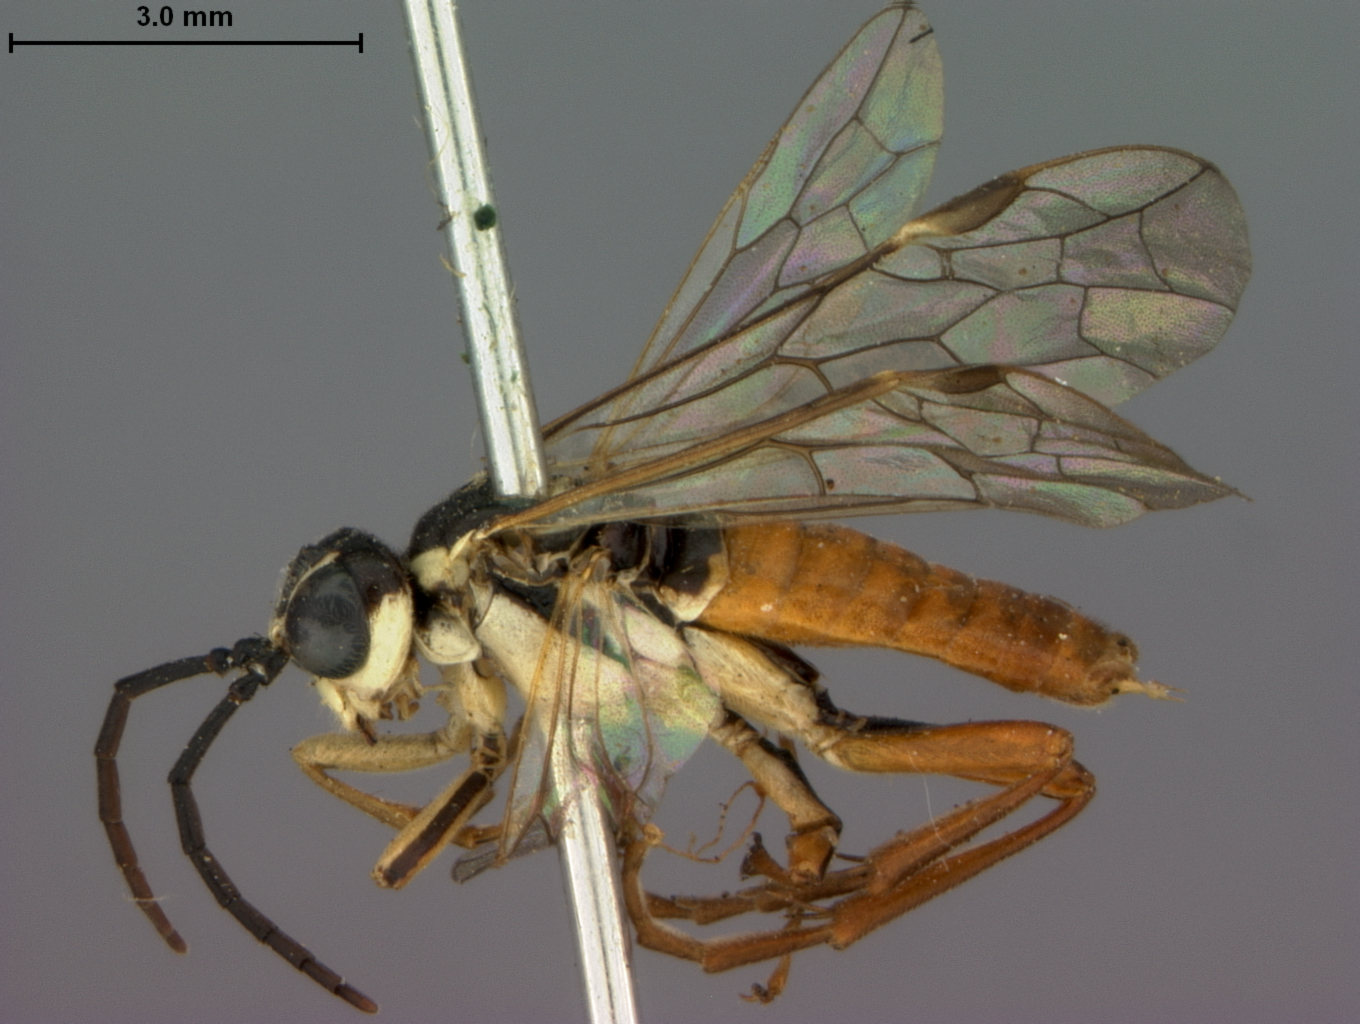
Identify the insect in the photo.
Tenthredo alpestris
